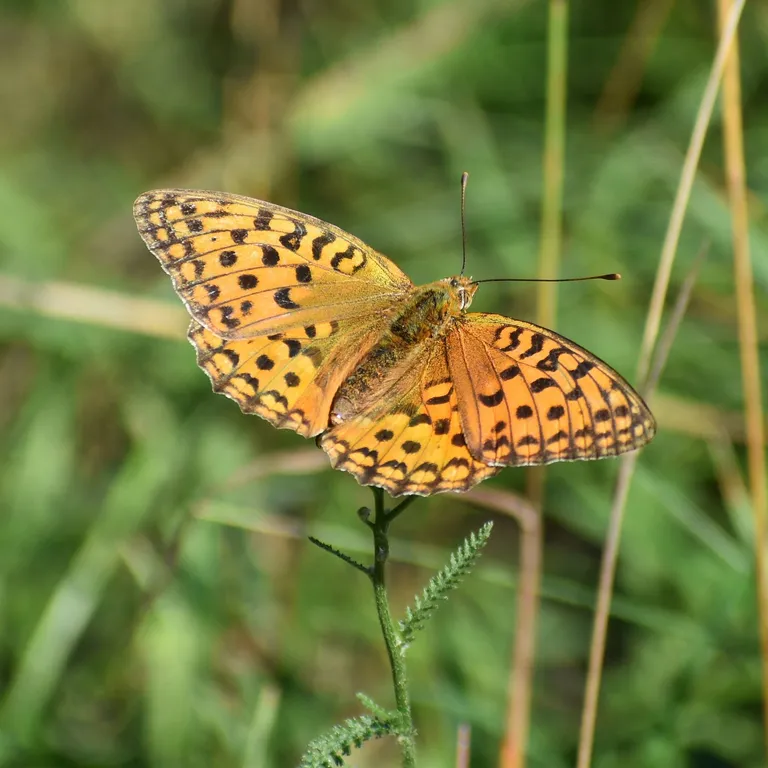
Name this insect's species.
Fabriciana adippe
